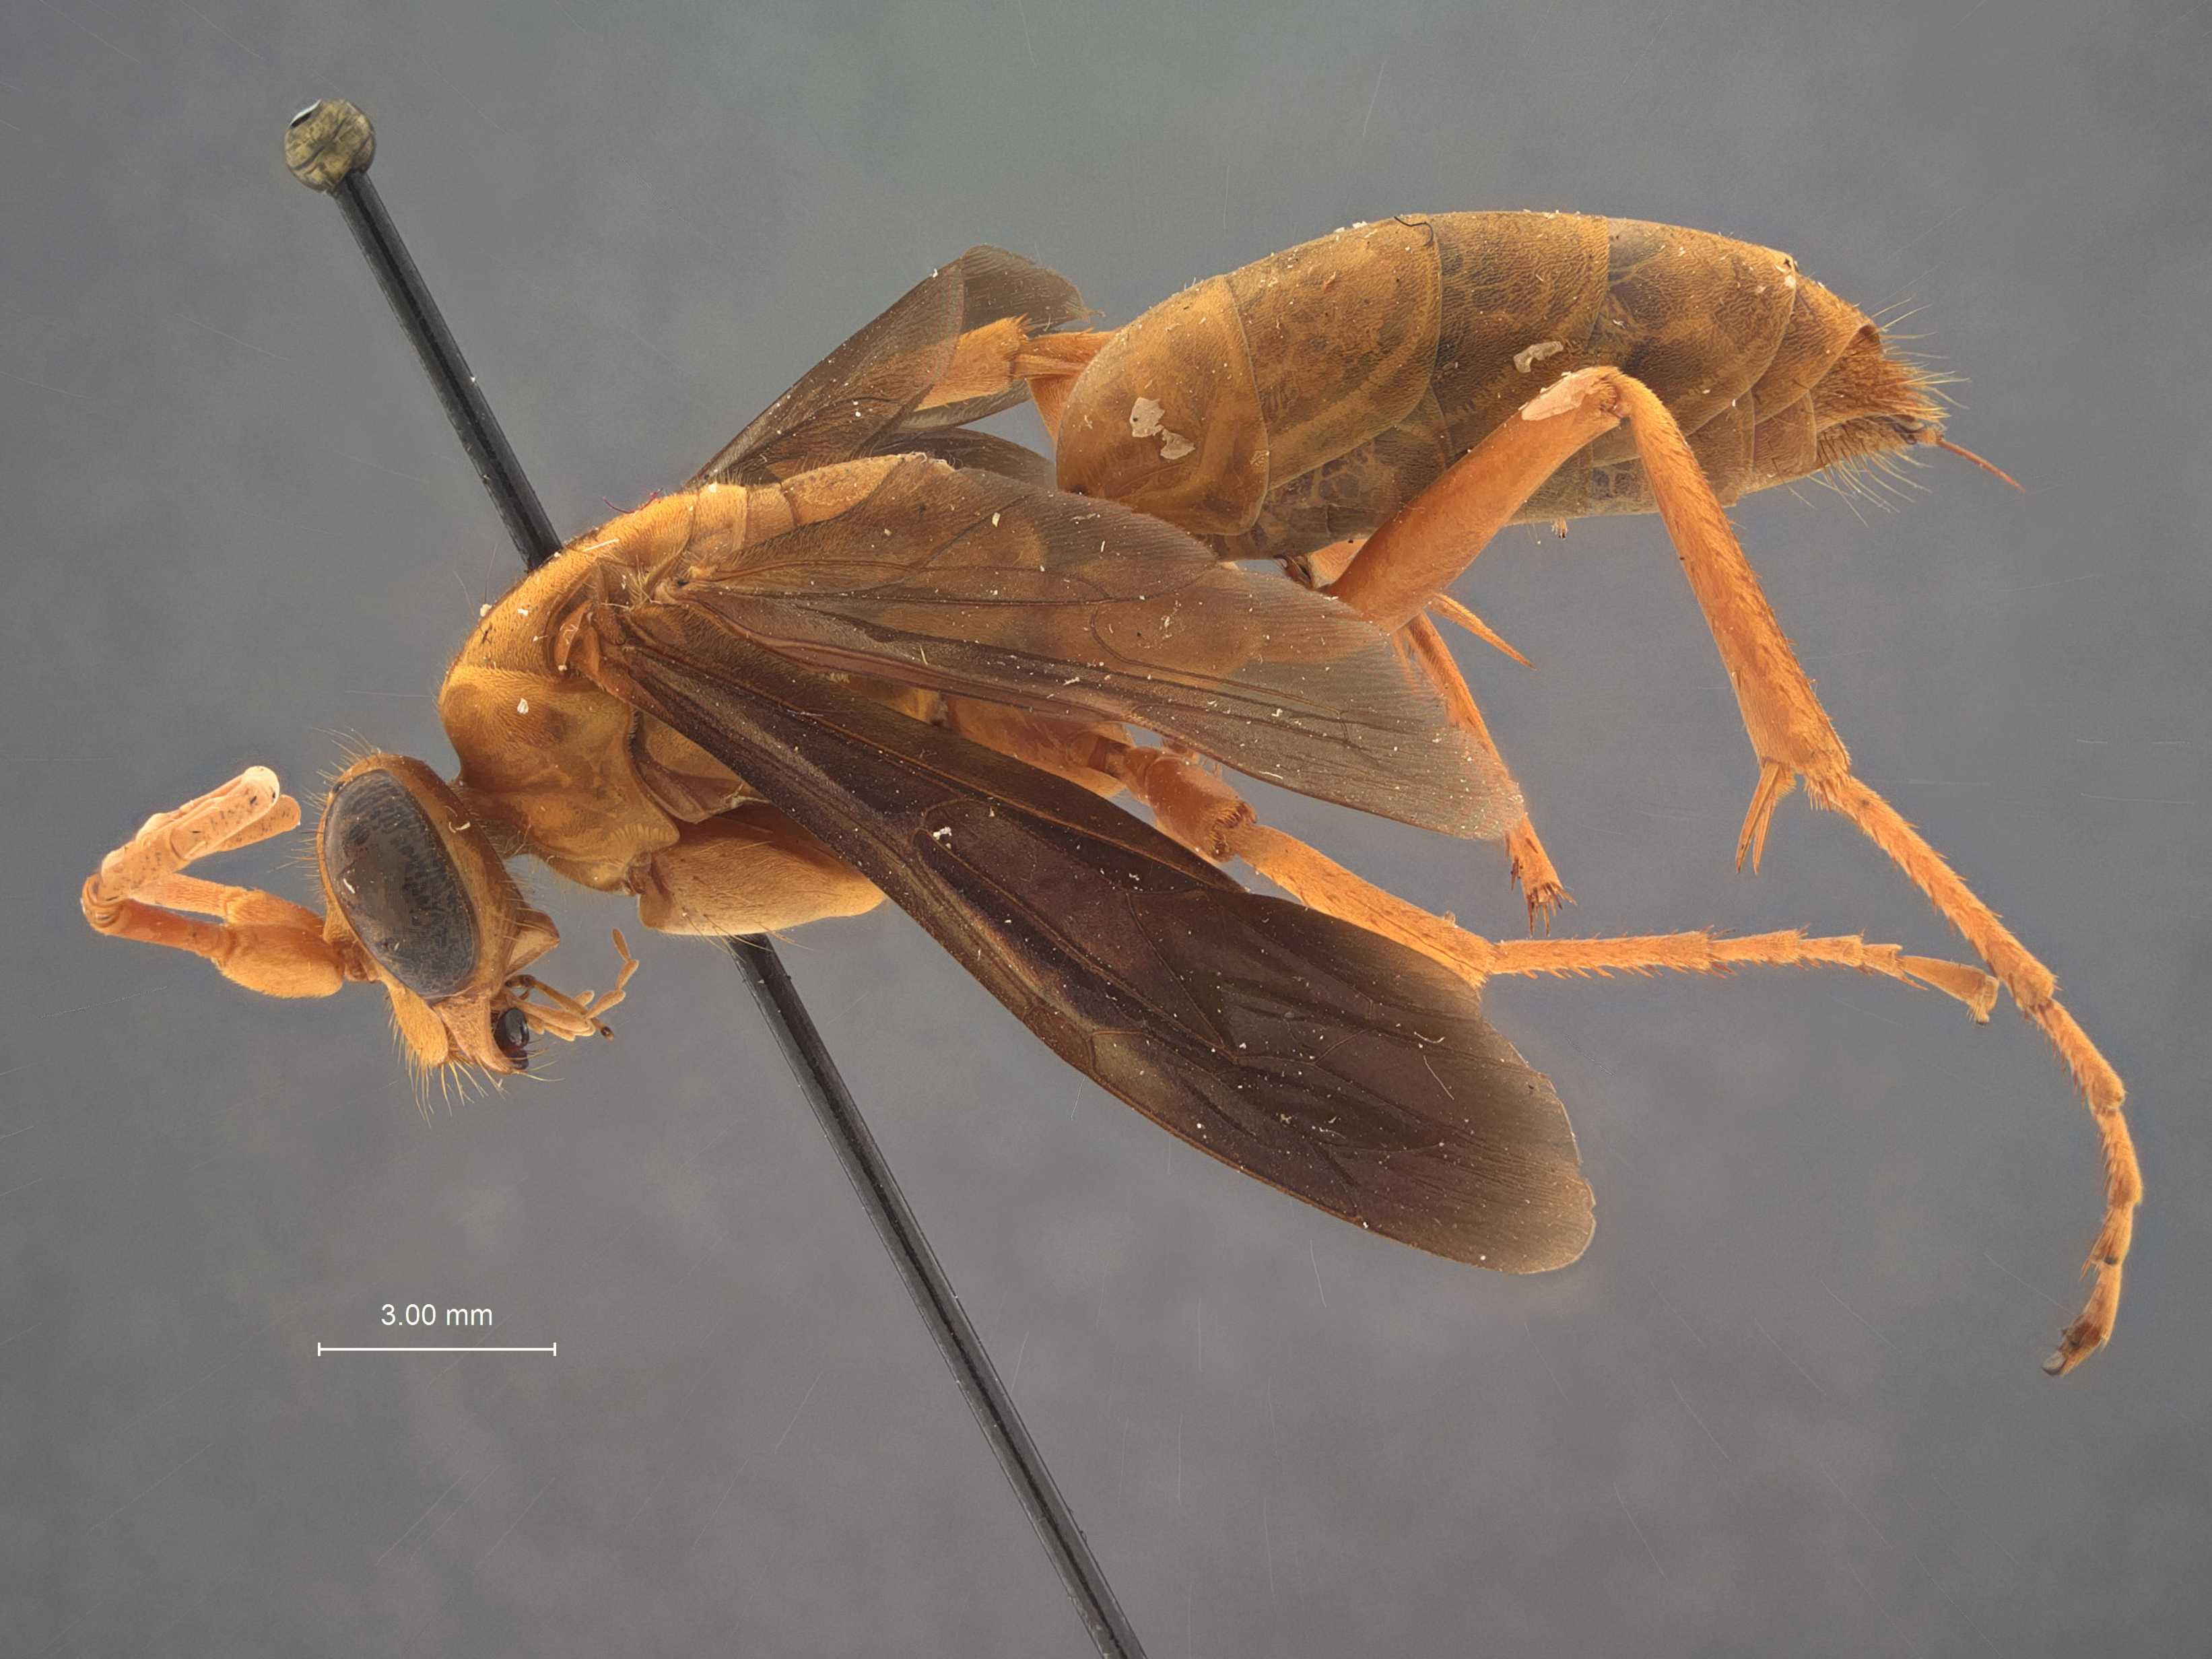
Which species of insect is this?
Hemipepsis dubitans
